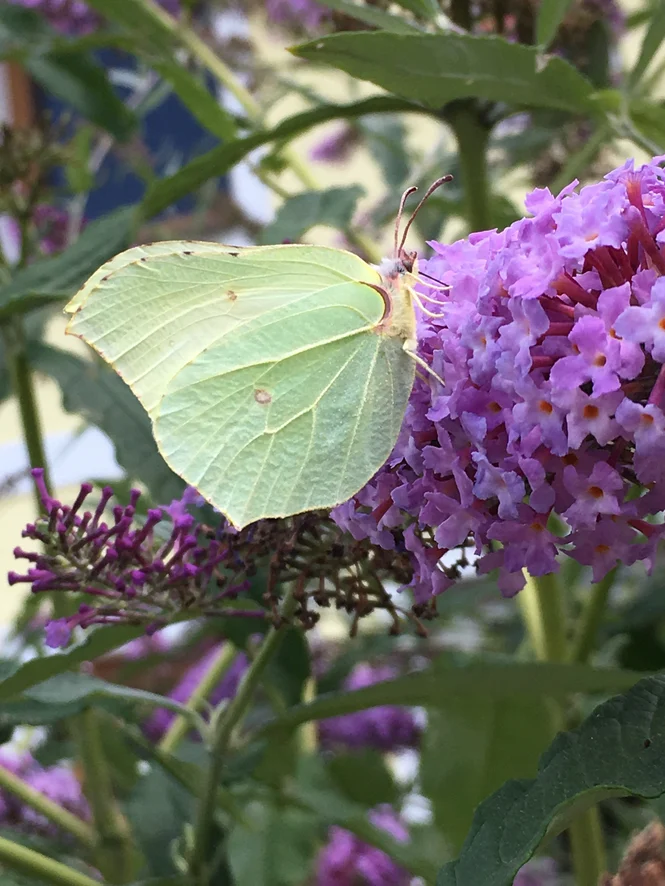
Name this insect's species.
Gonepteryx rhamni
